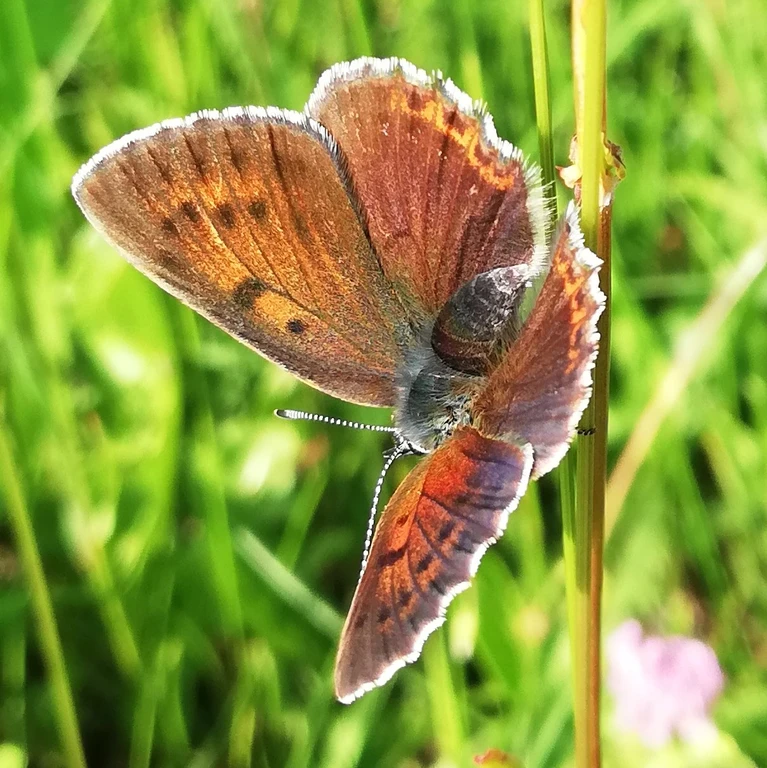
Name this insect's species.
Lycaena hippothoe (also Palaeochrysophanus hippothoe)
